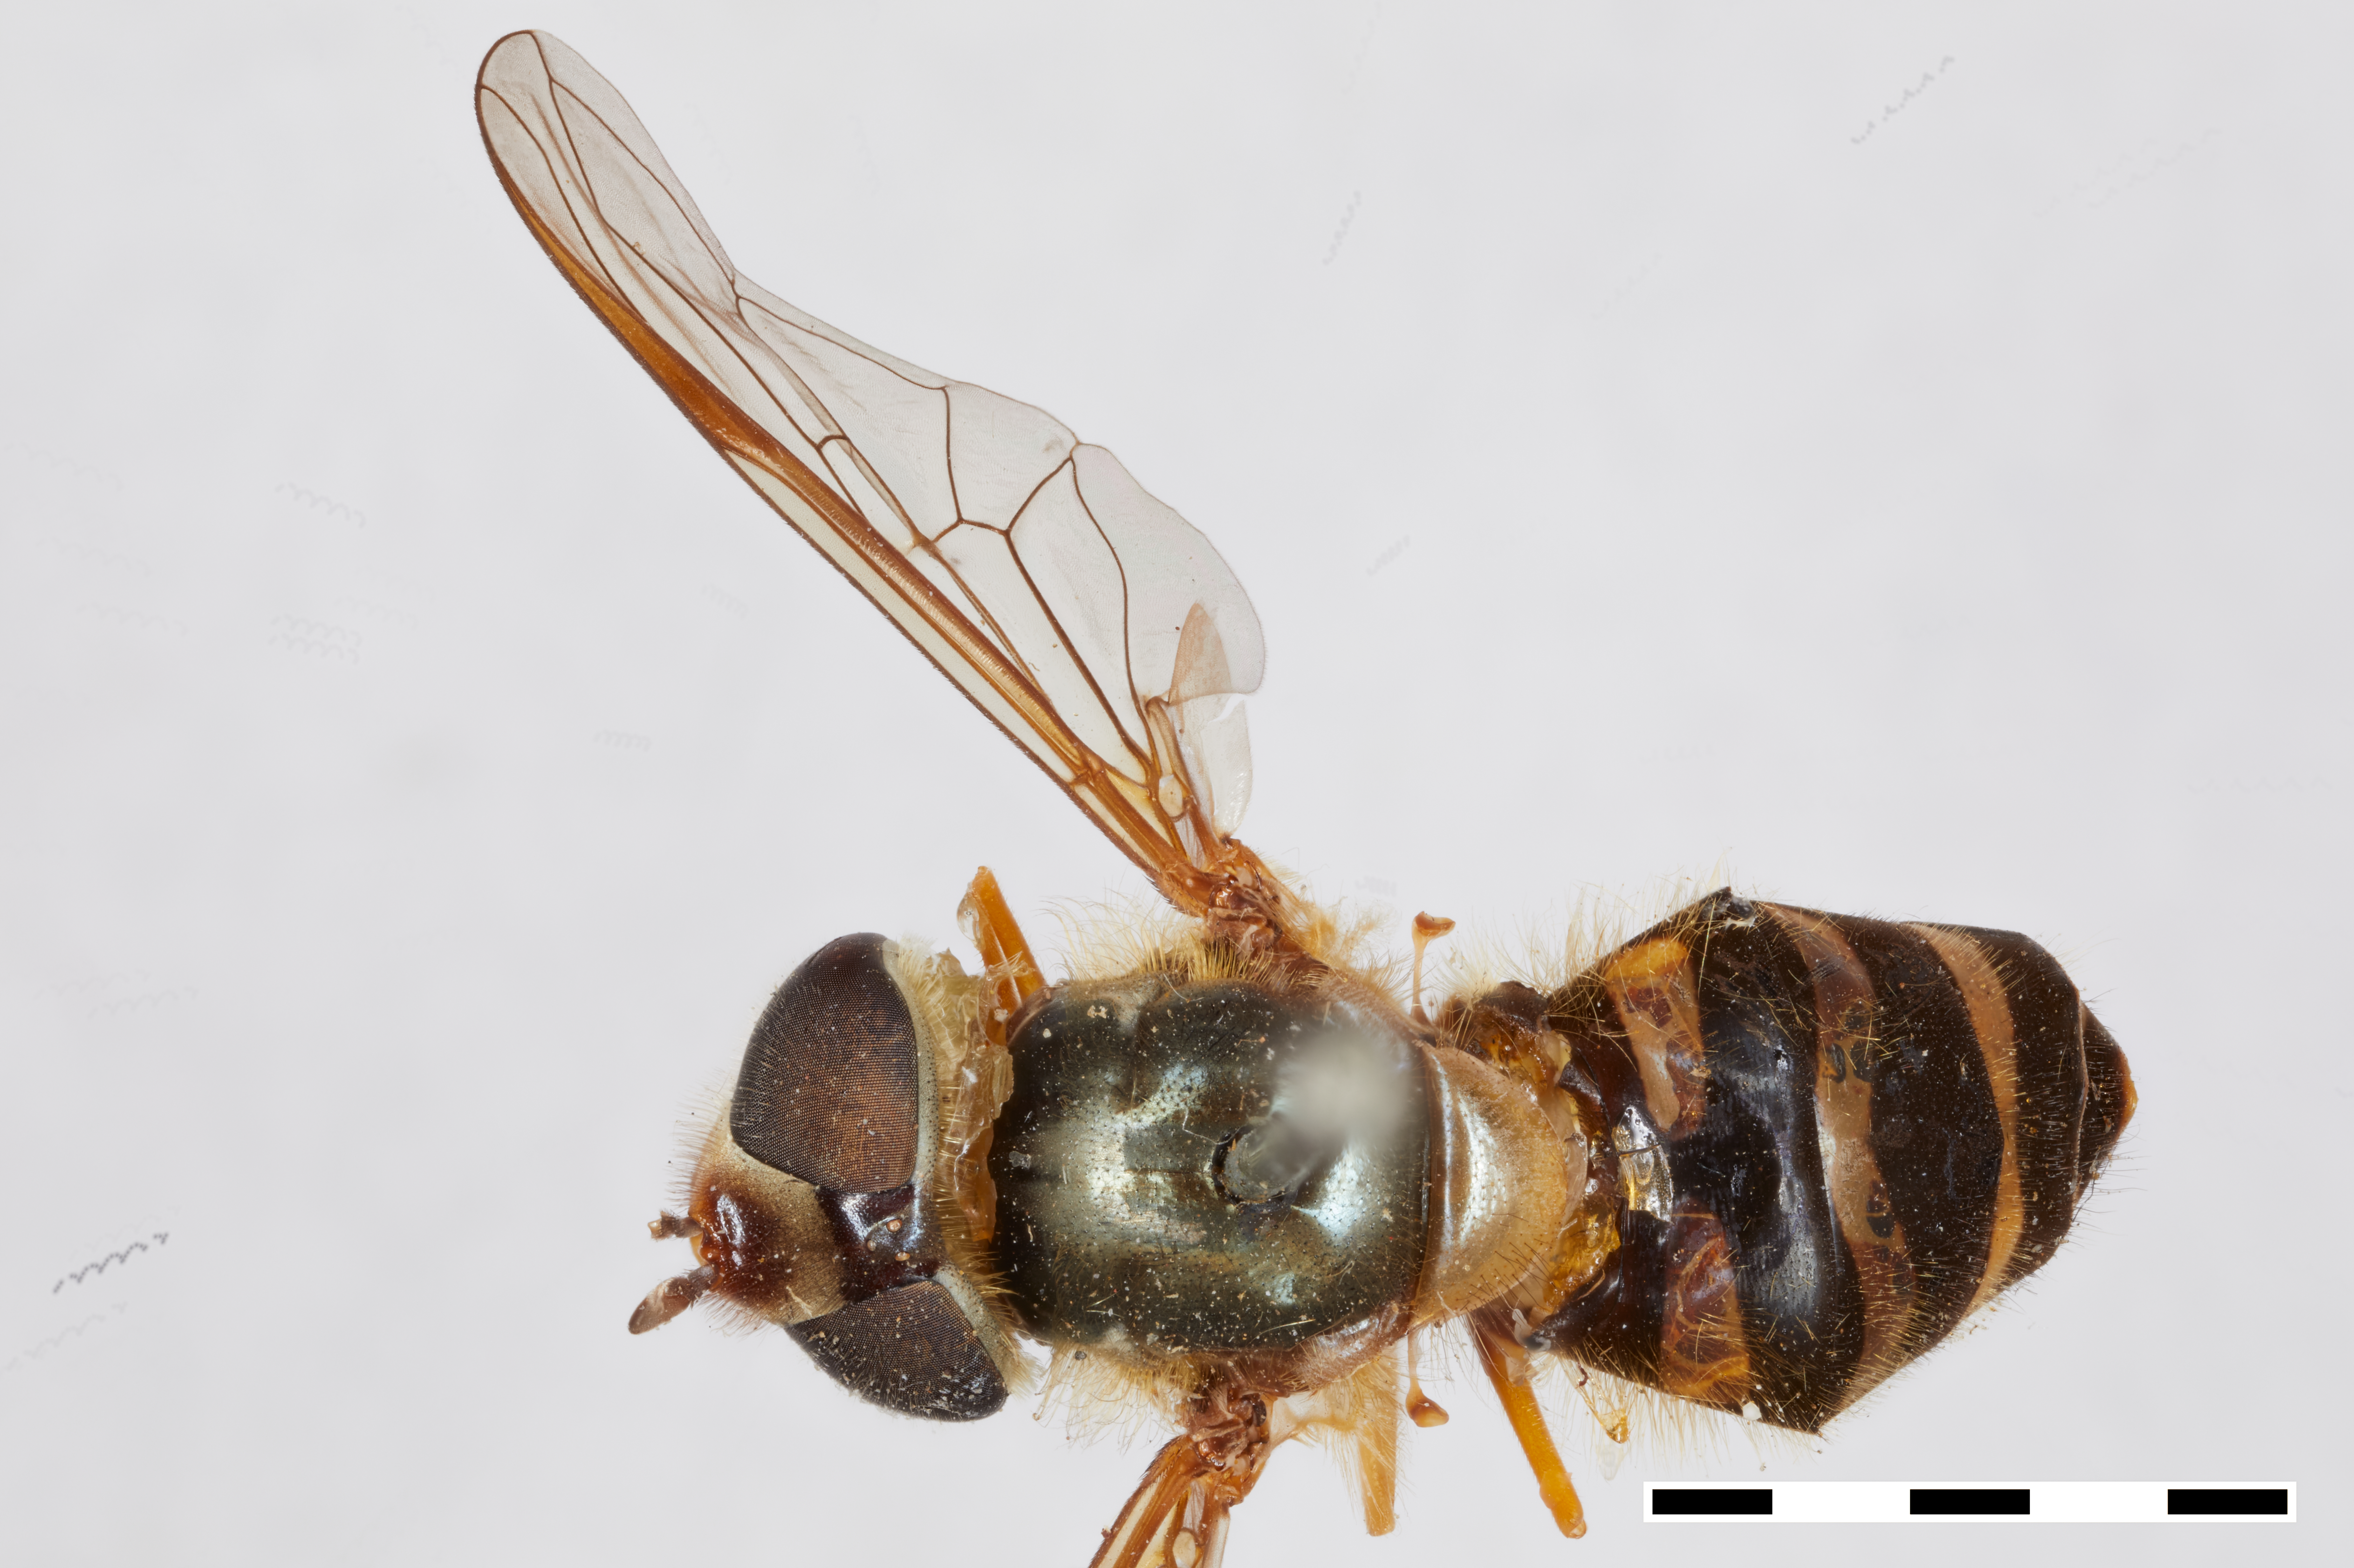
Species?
Syrphus lotus
